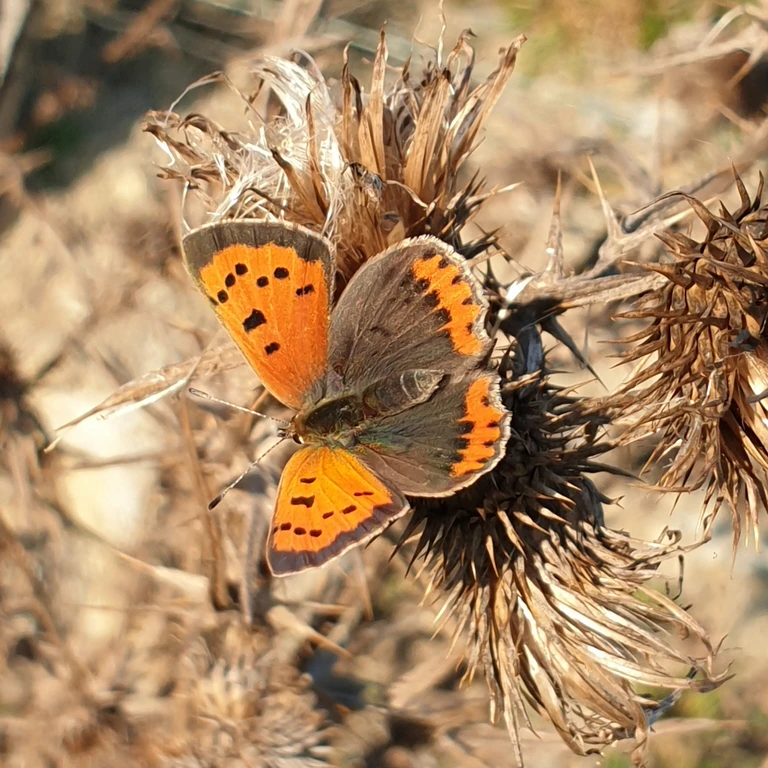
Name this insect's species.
Lycaena phlaeas
